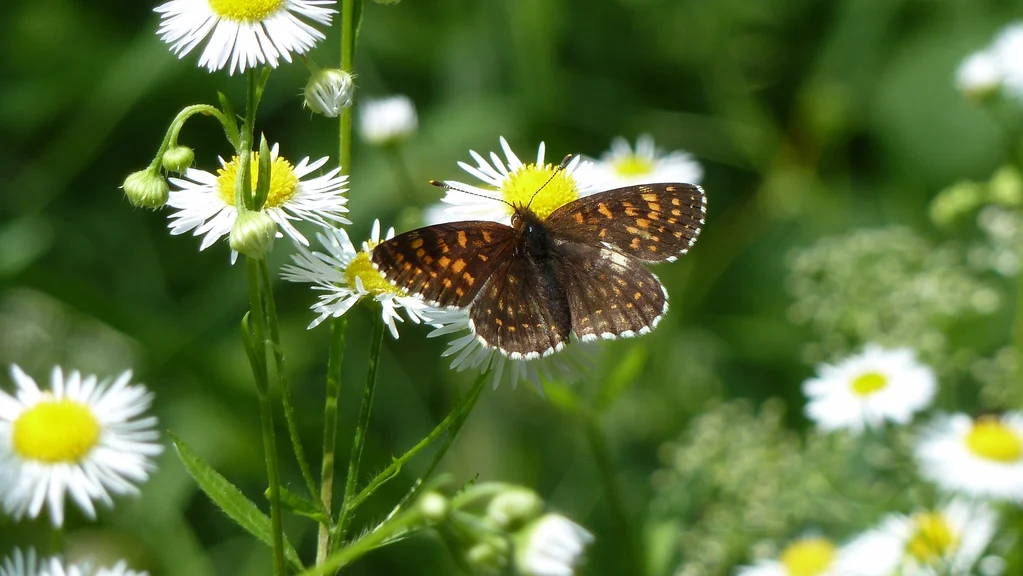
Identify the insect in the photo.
Melitaea diamina
